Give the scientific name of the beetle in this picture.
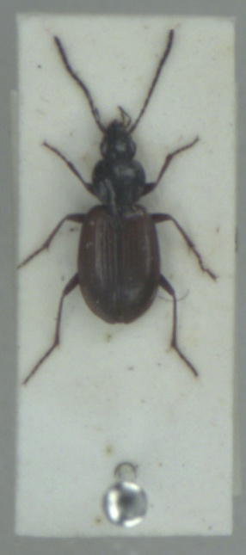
Agonum fuliginosum
